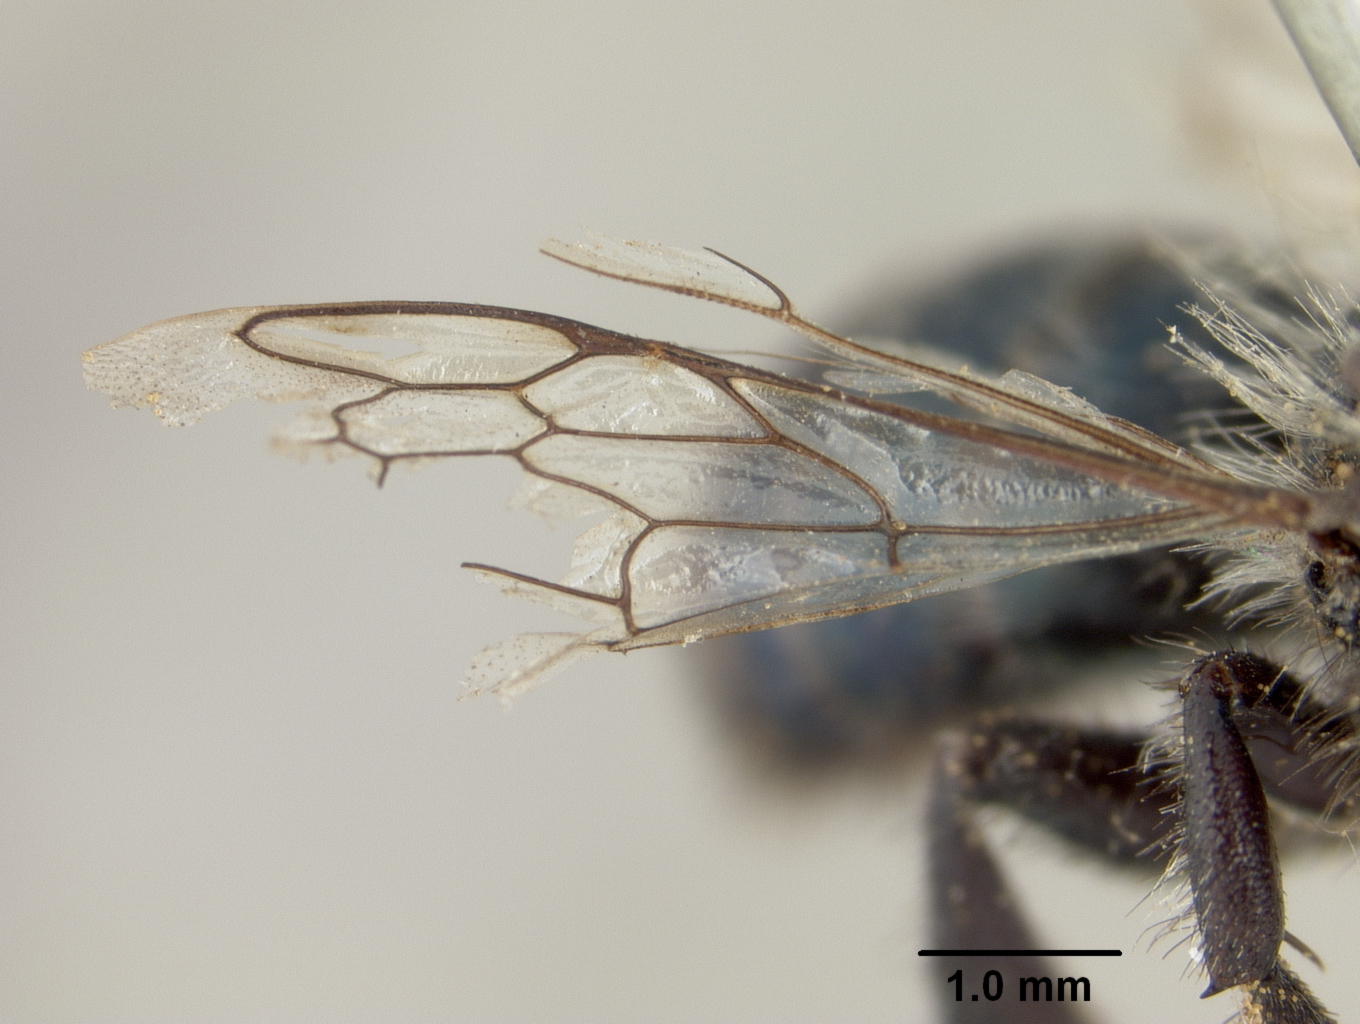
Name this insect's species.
Osmia seneciophila
